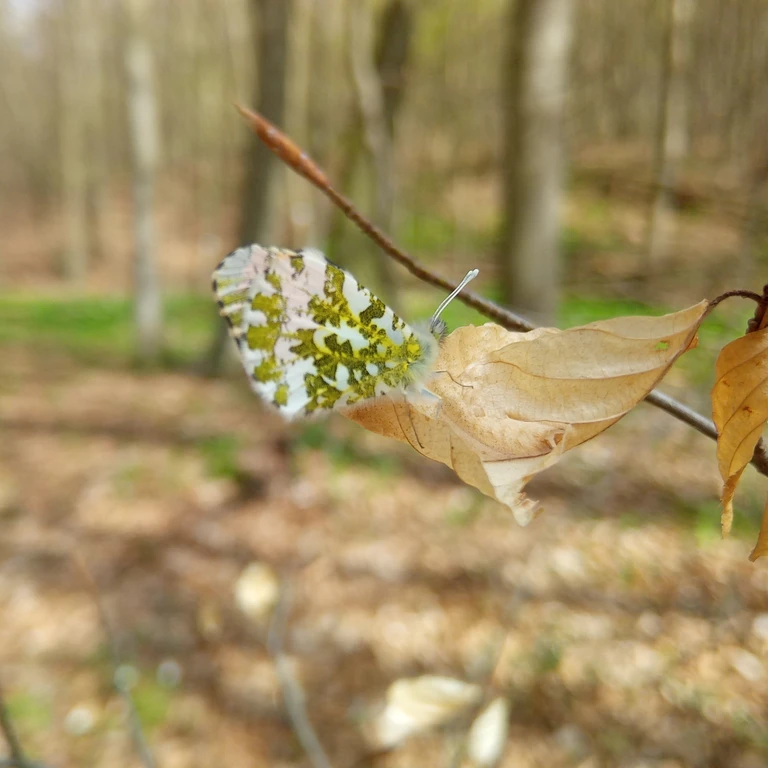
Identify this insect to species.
Anthocharis cardamines
